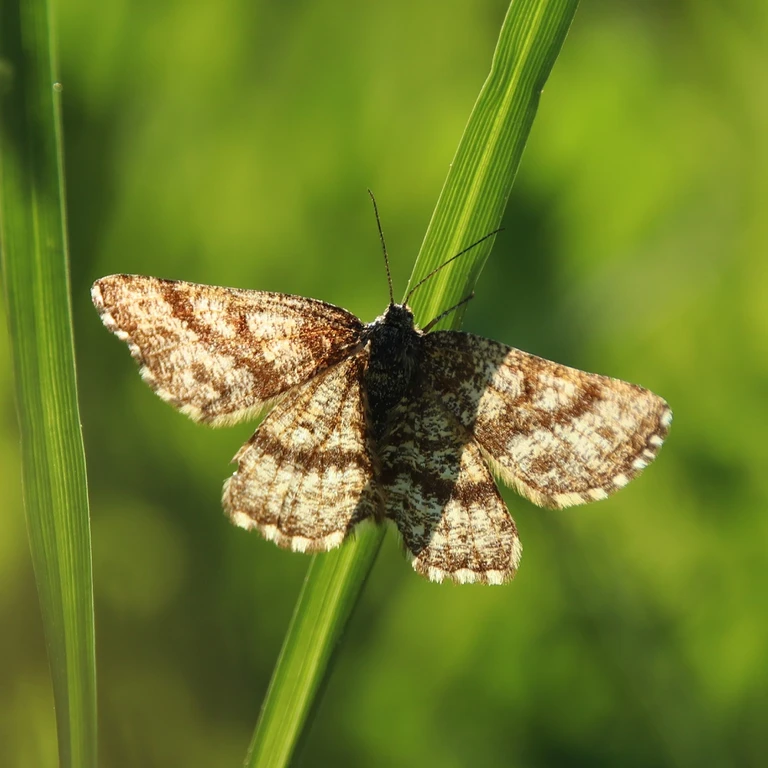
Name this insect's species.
Ematurga atomaria
